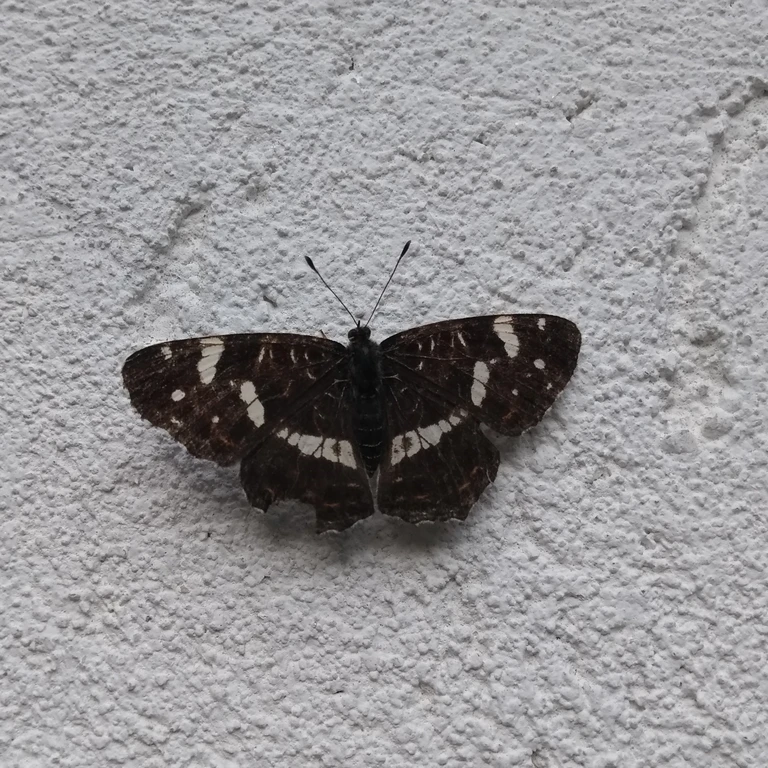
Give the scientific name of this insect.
Araschnia levana
